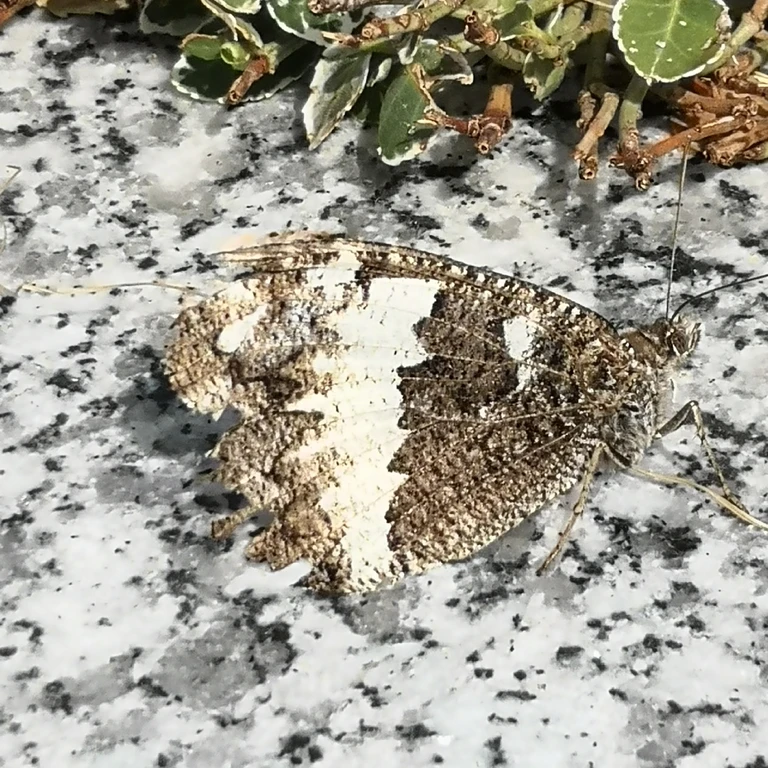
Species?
Brintesia circe
